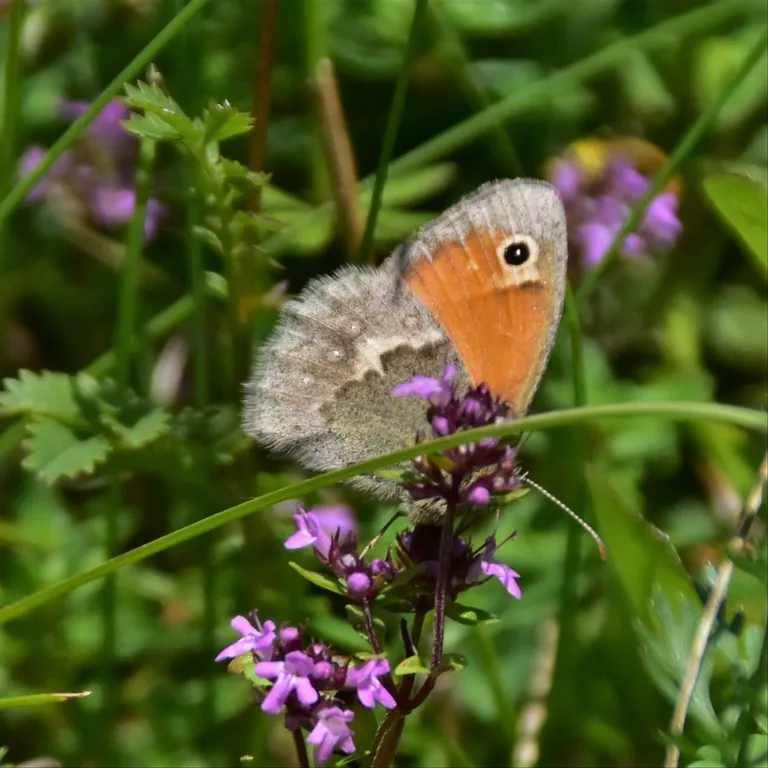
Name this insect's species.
Coenonympha pamphilus
